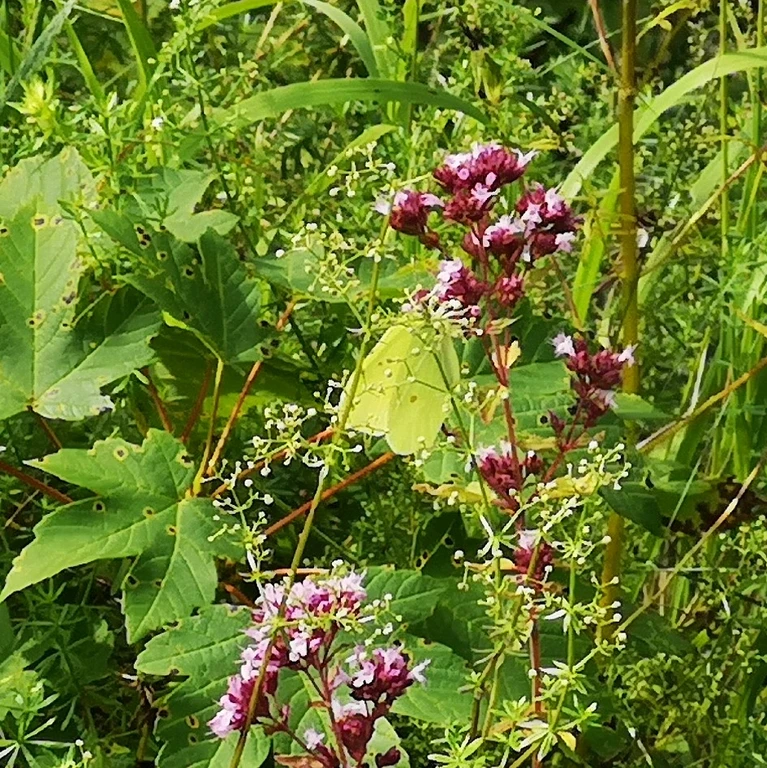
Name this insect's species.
Gonepteryx rhamni
